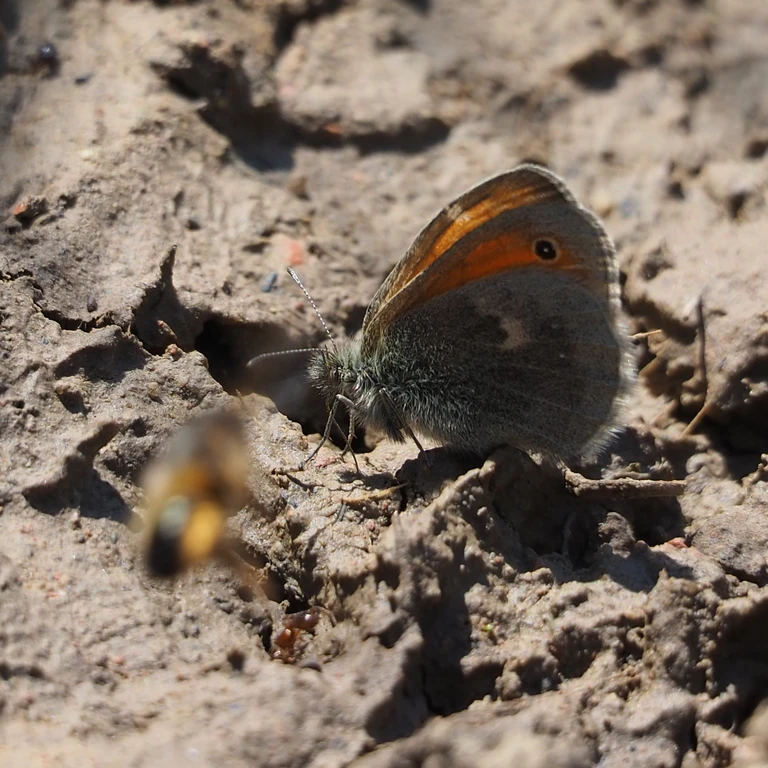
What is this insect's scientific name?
Coenonympha pamphilus
